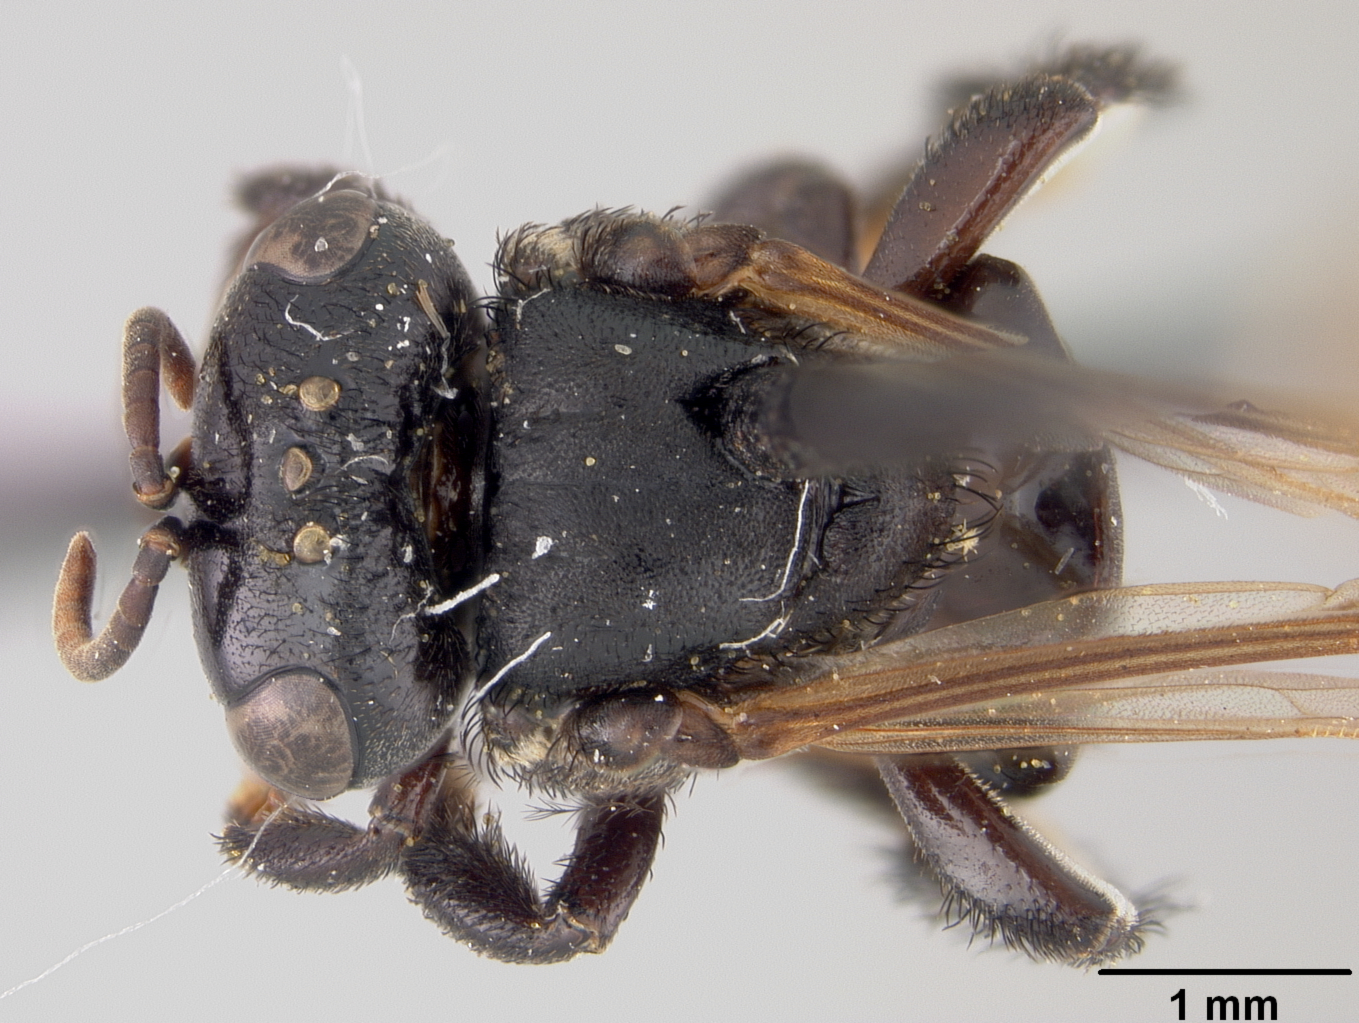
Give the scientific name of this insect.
Scaptotrigona michoacanensis
